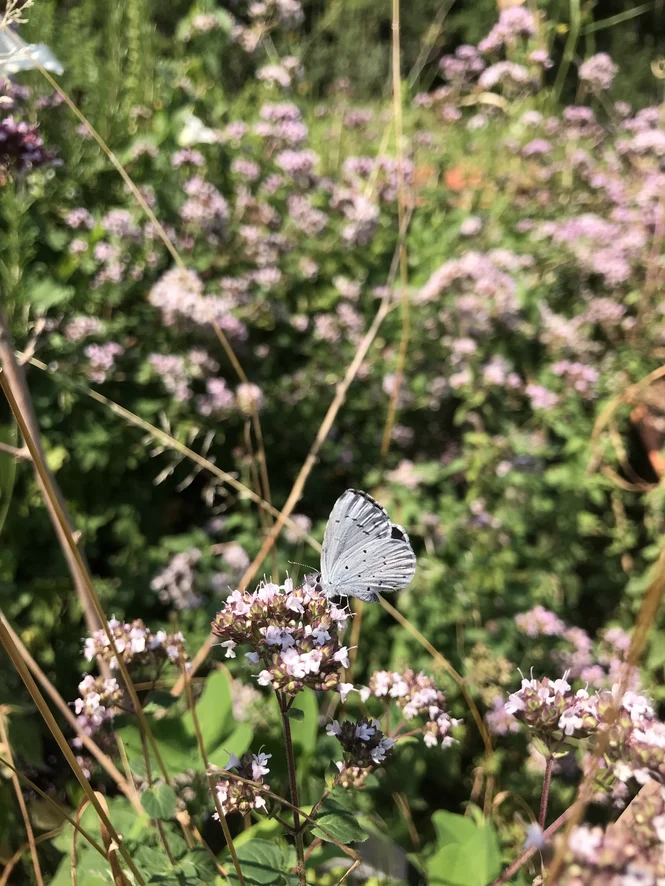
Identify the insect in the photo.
Celastrina argiolus
